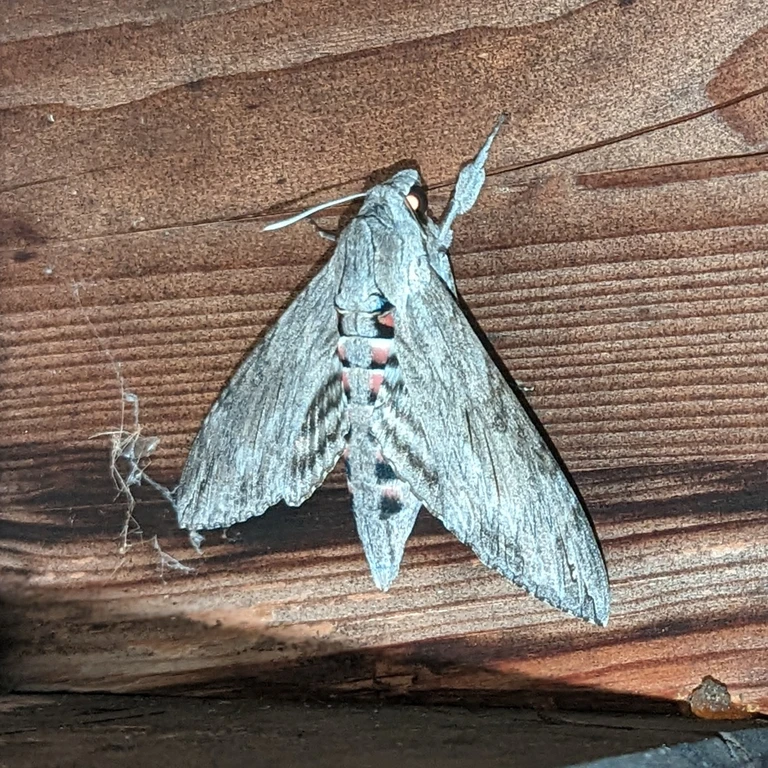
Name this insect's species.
Agrius convolvuli
